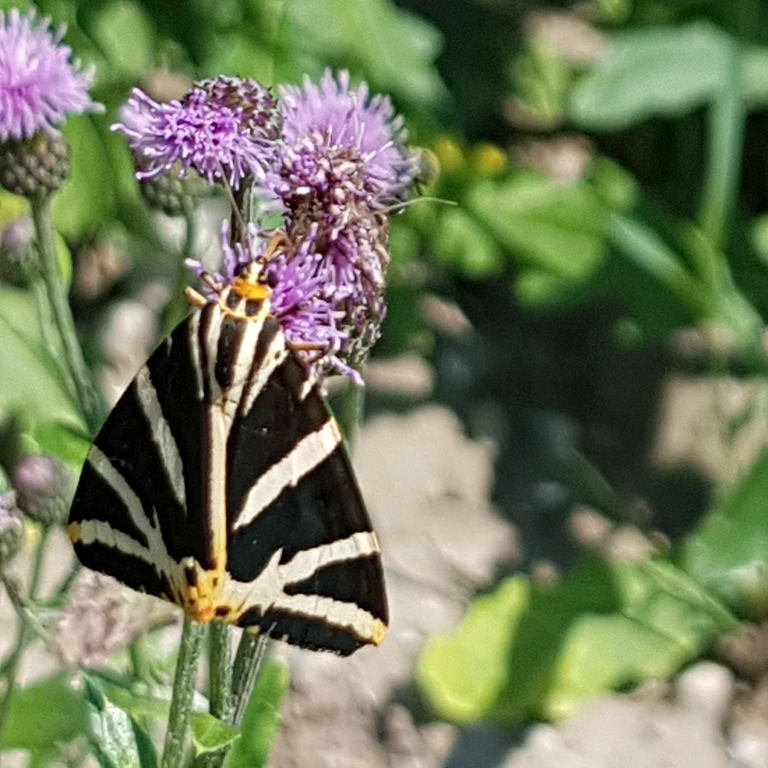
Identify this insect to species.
Euplagia quadripunctaria
